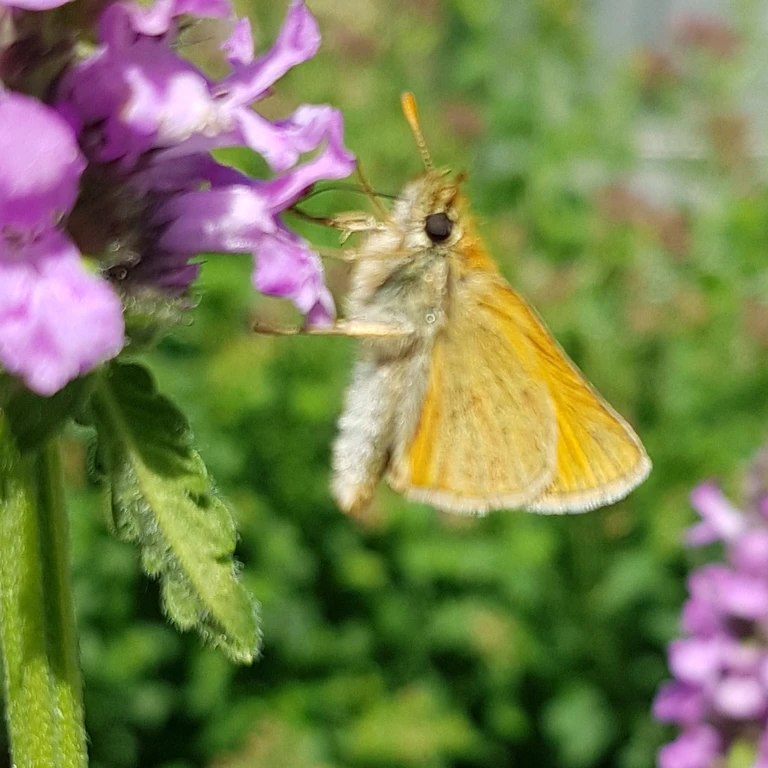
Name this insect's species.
Thymelicus sylvestris
